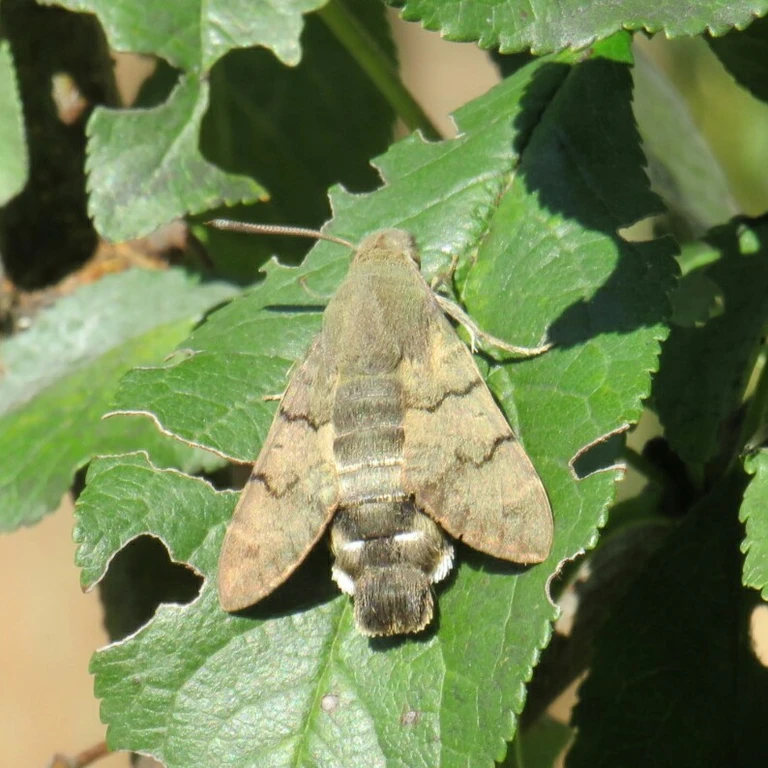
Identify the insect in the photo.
Macroglossum stellatarum
